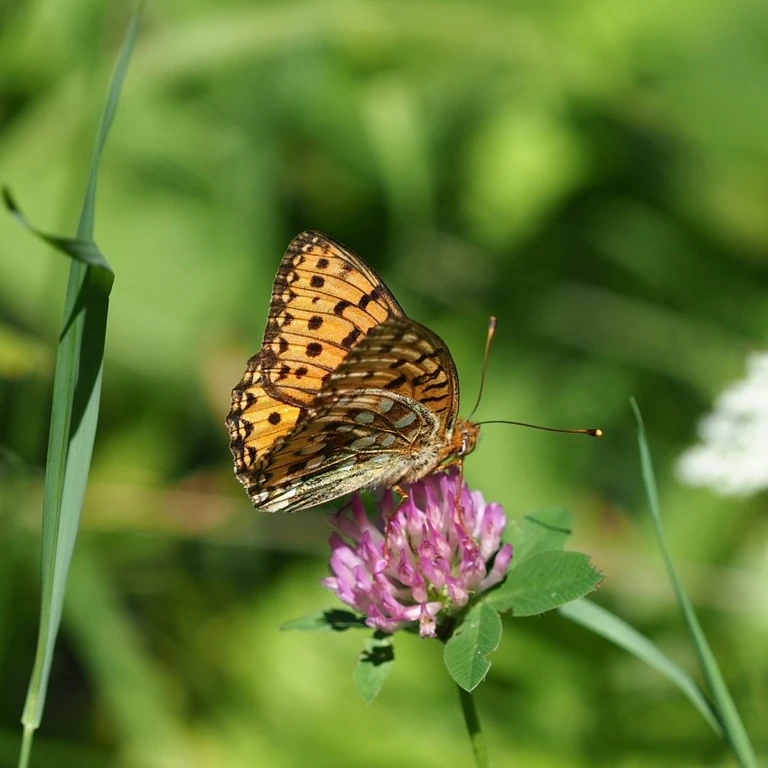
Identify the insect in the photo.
Speyeria aglaja
